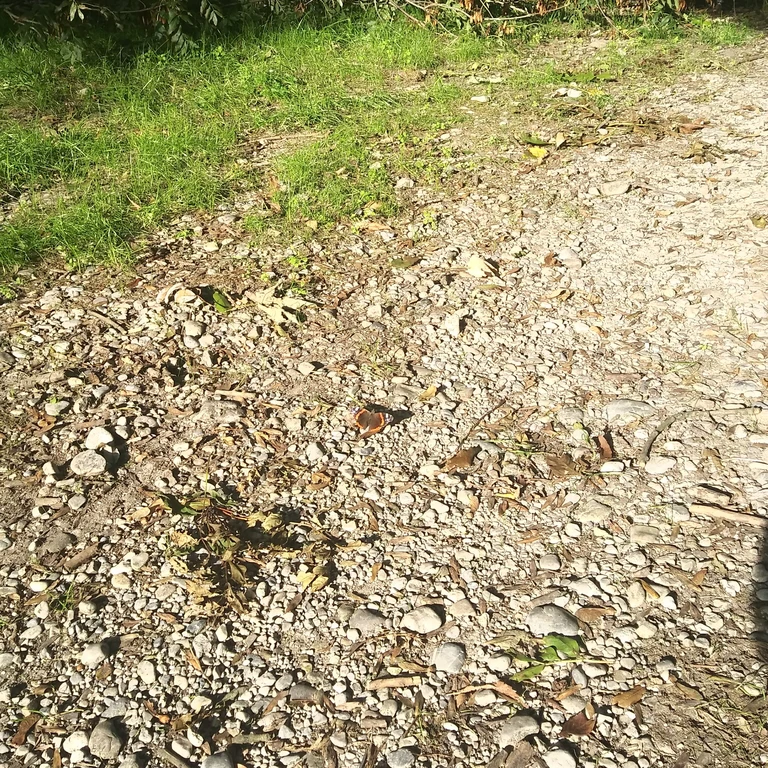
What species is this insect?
Vanessa atalanta
